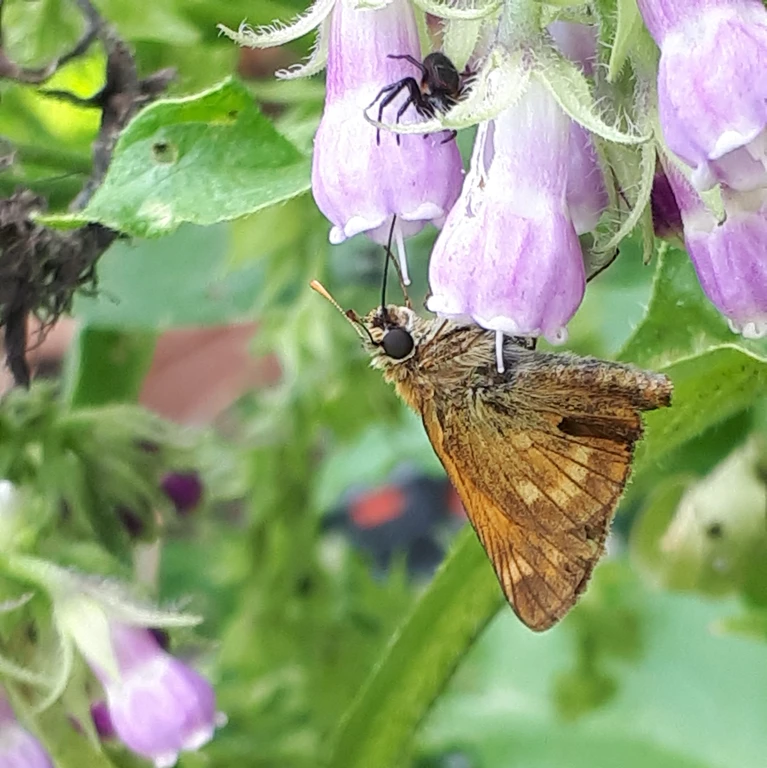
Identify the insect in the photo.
Ochlodes sylvanus (also Ochlodes venata)
